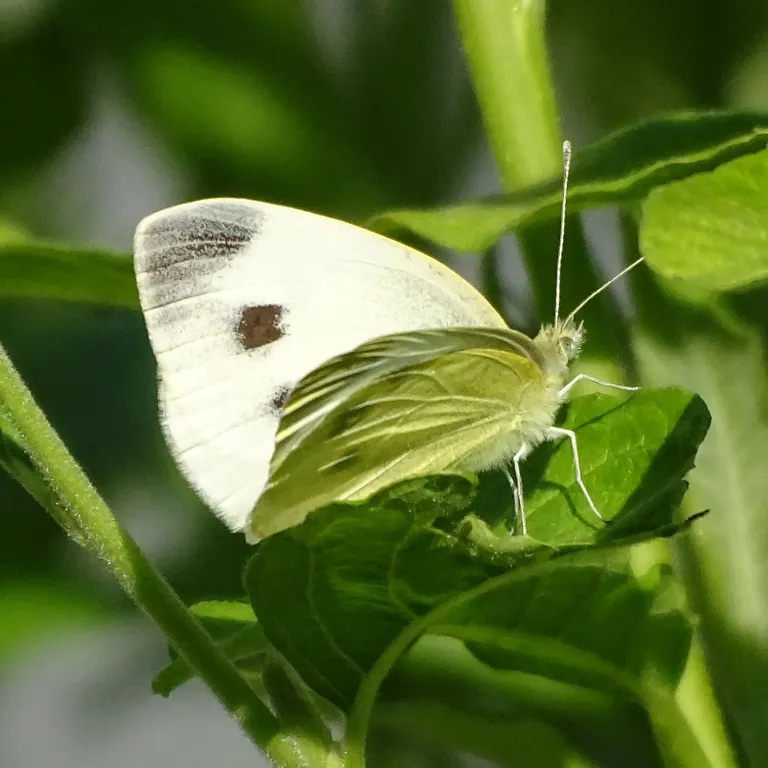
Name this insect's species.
Pieris mannii
